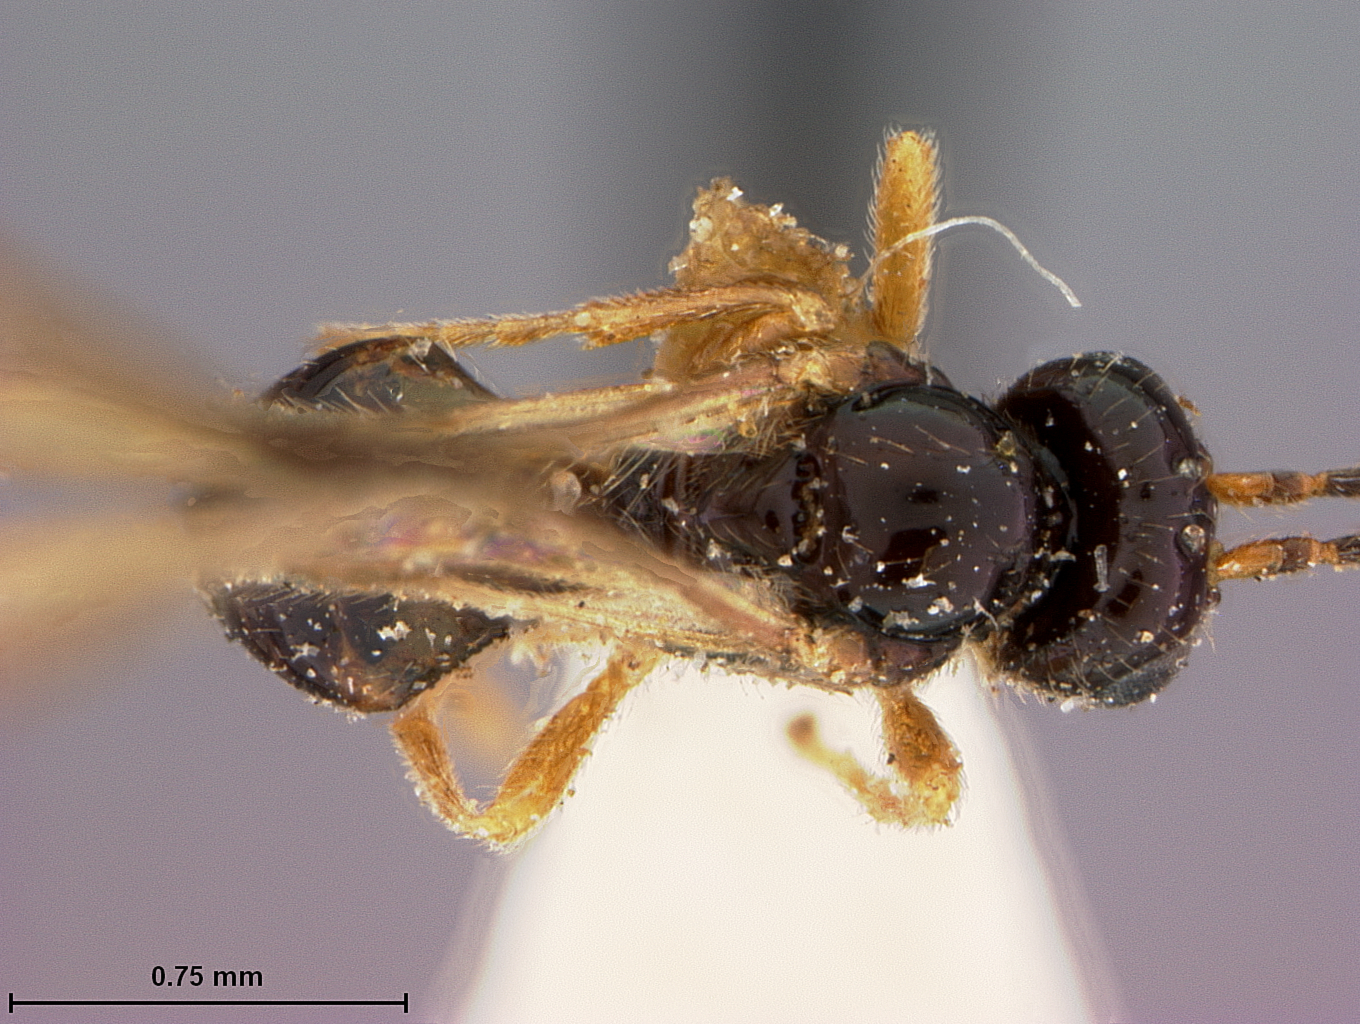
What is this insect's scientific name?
Opius foutsi
